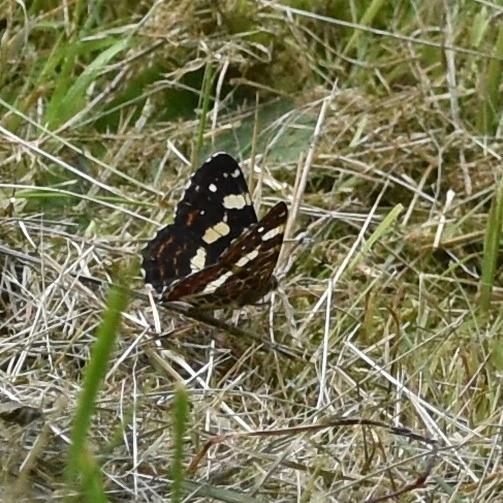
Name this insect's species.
Araschnia levana
